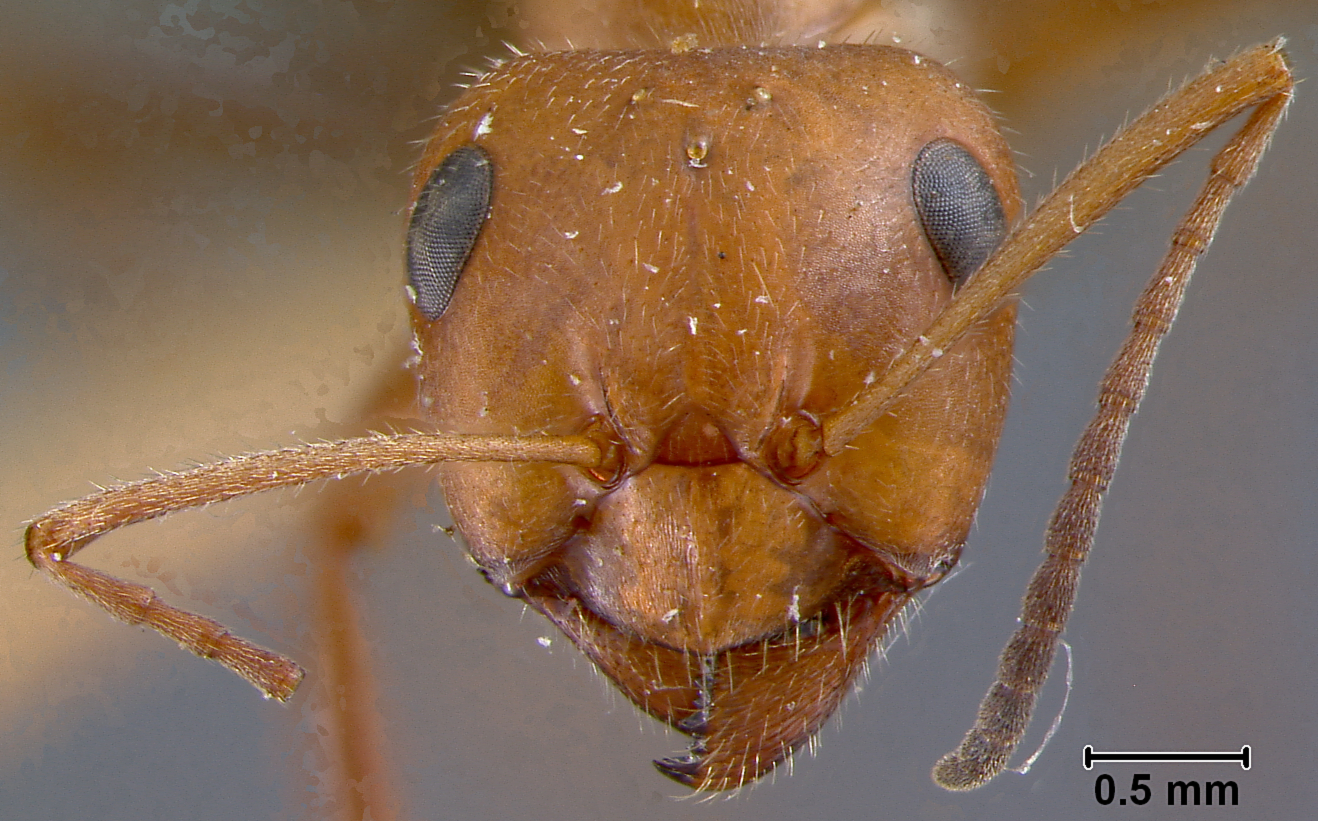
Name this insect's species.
Formica oreas
